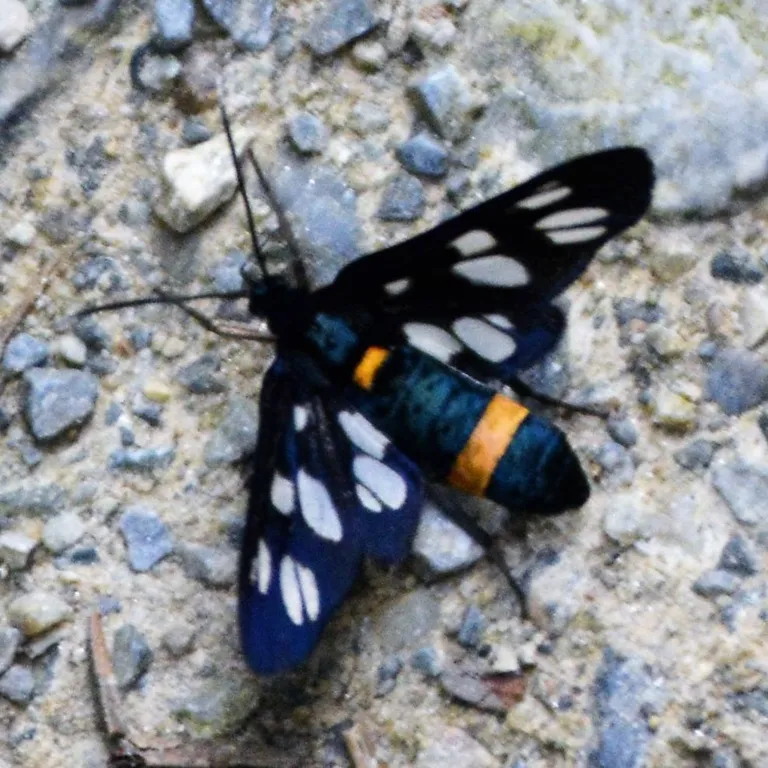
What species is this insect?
Amata phegea
